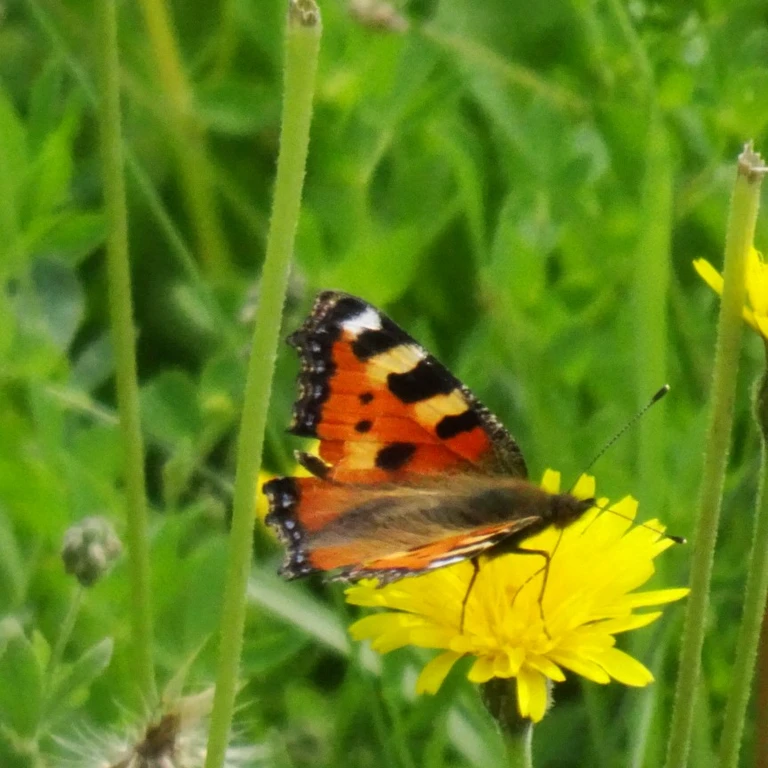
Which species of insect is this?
Aglais urticae
